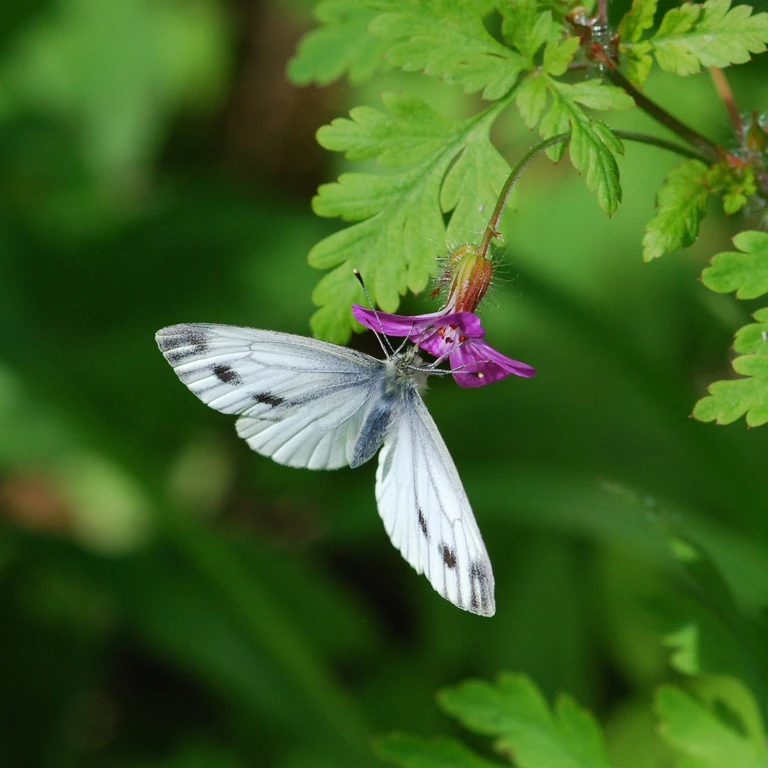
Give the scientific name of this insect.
Pieris napi
